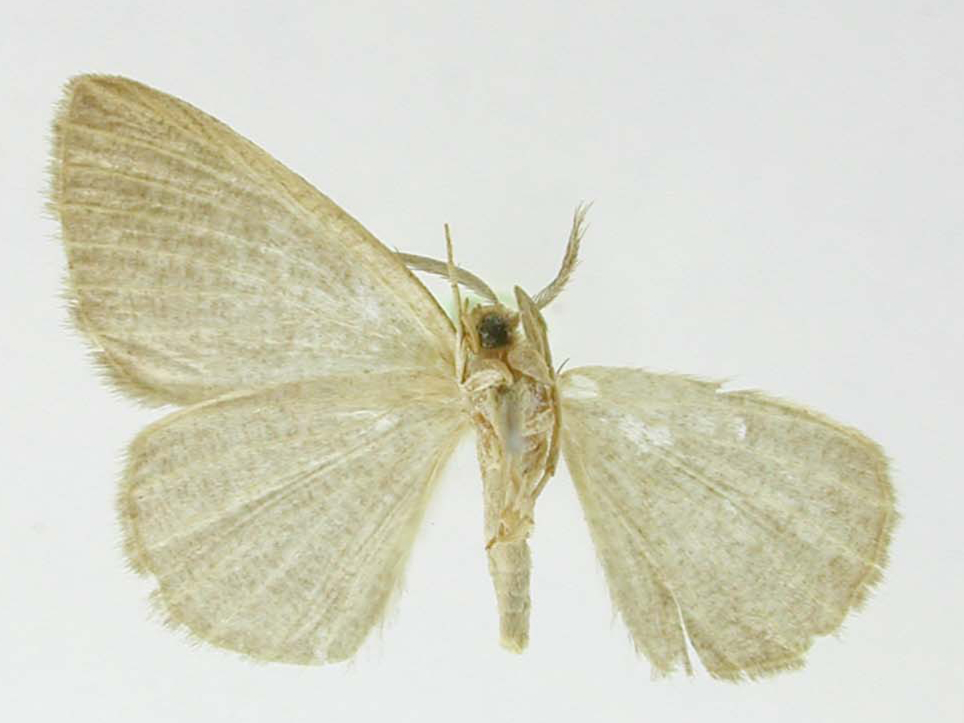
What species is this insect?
Thysanopyga puatartia
